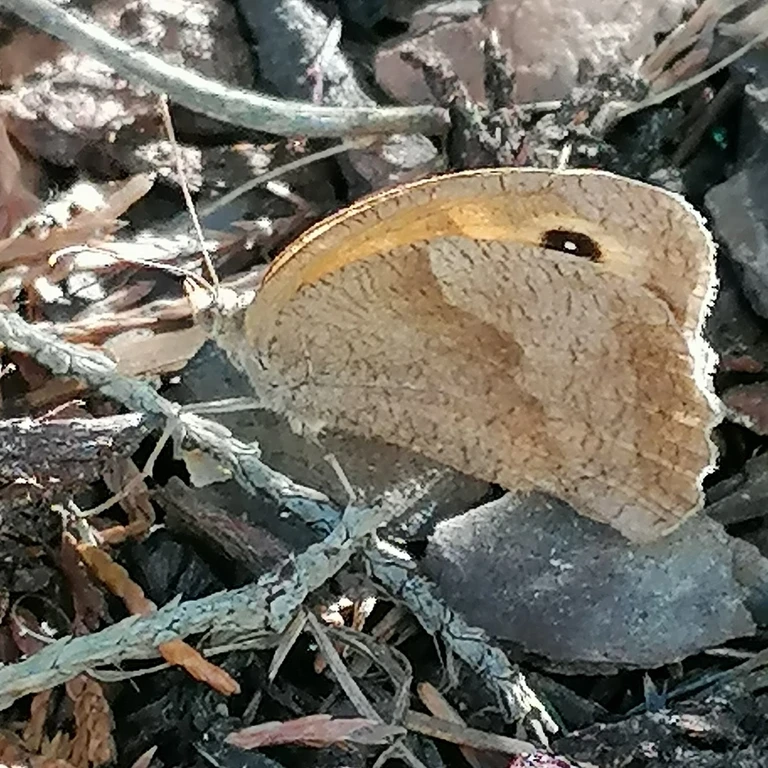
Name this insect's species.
Maniola jurtina
